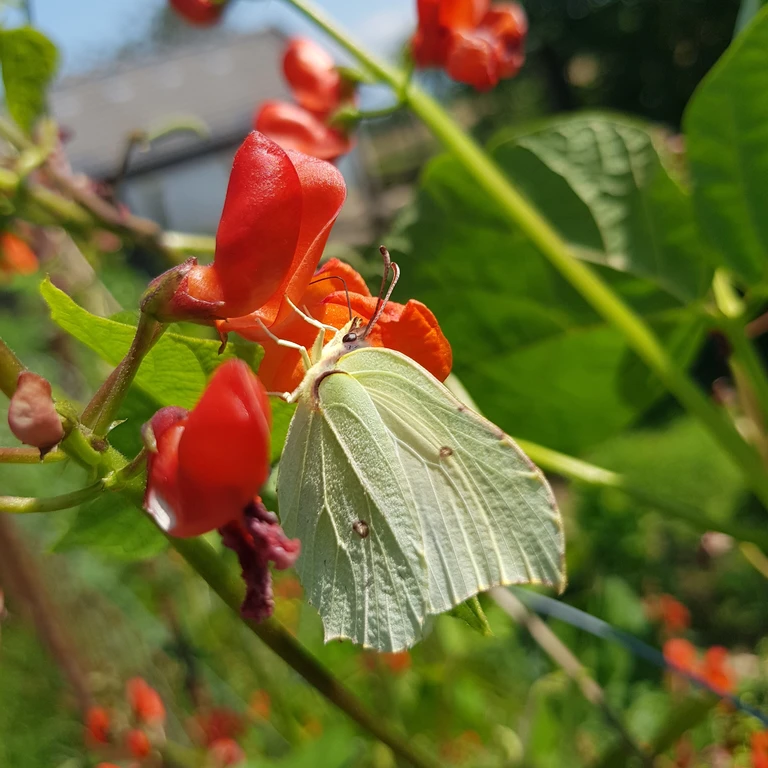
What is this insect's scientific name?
Gonepteryx rhamni
